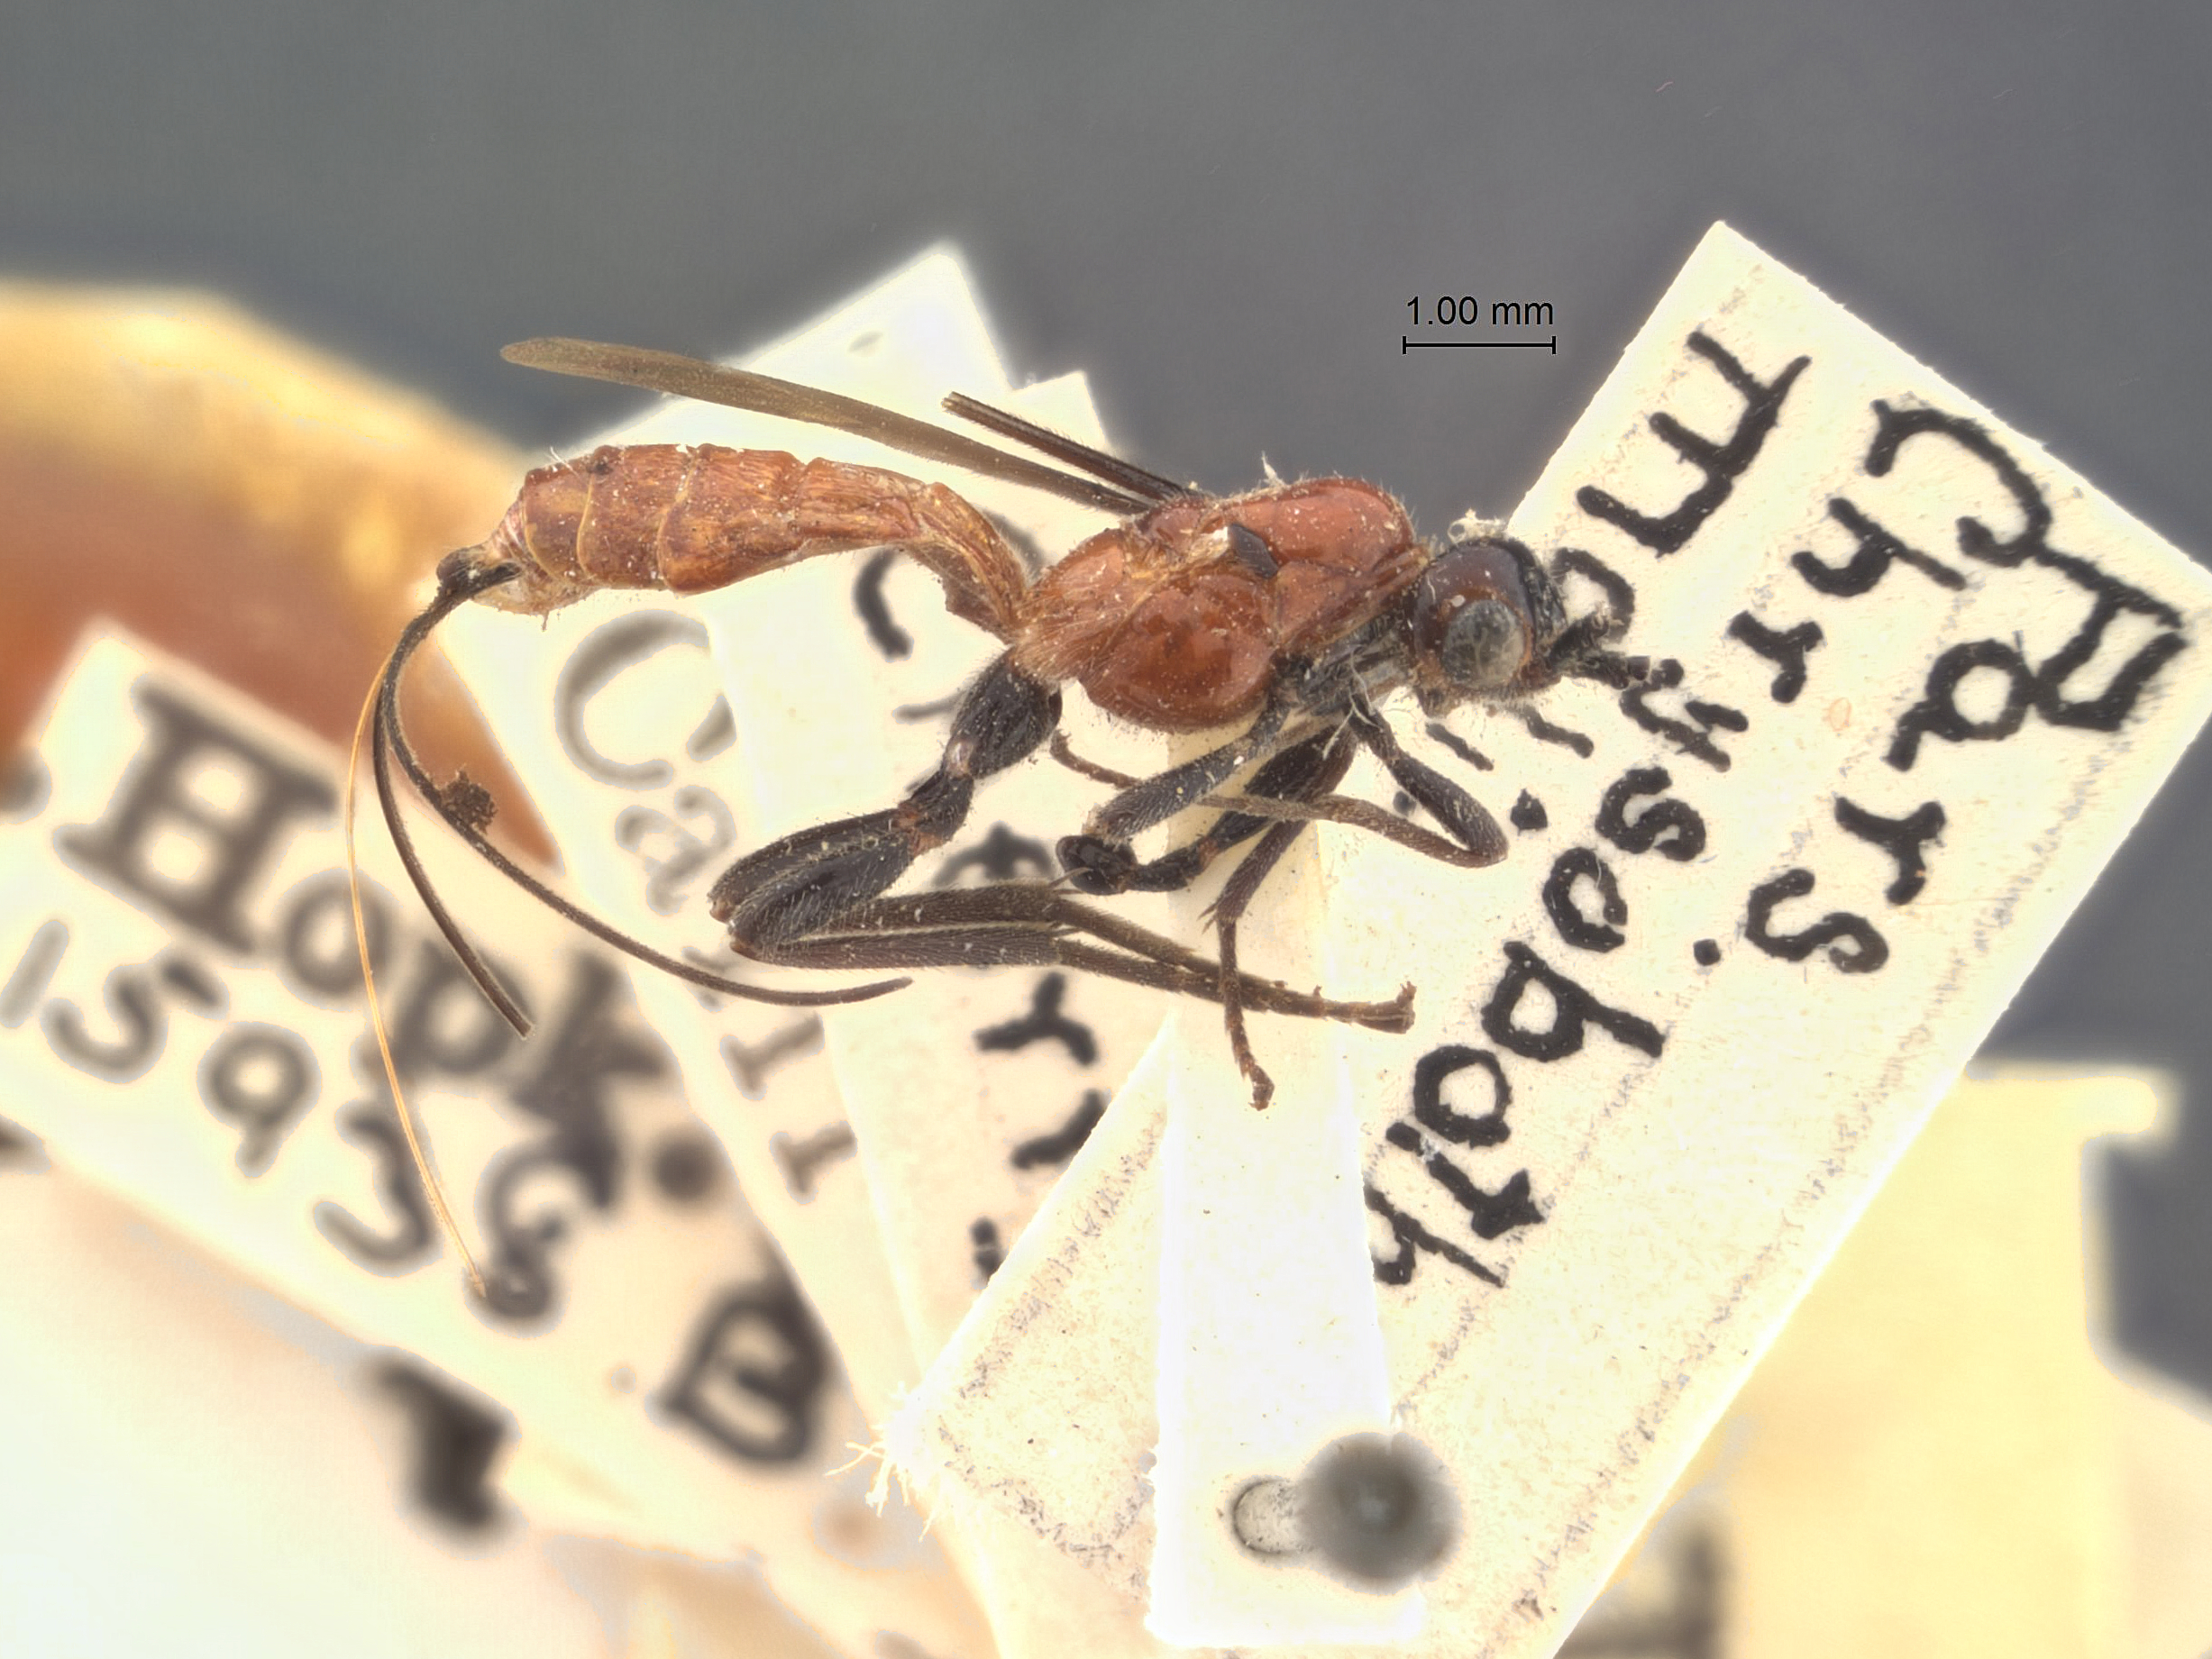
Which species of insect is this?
Atanycolus malii
